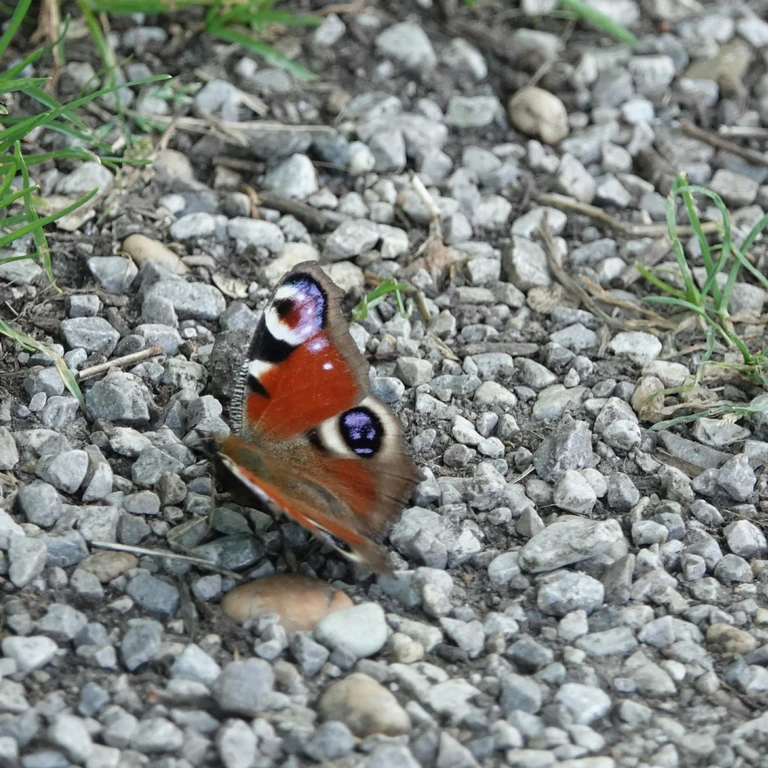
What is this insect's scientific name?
Aglais io
